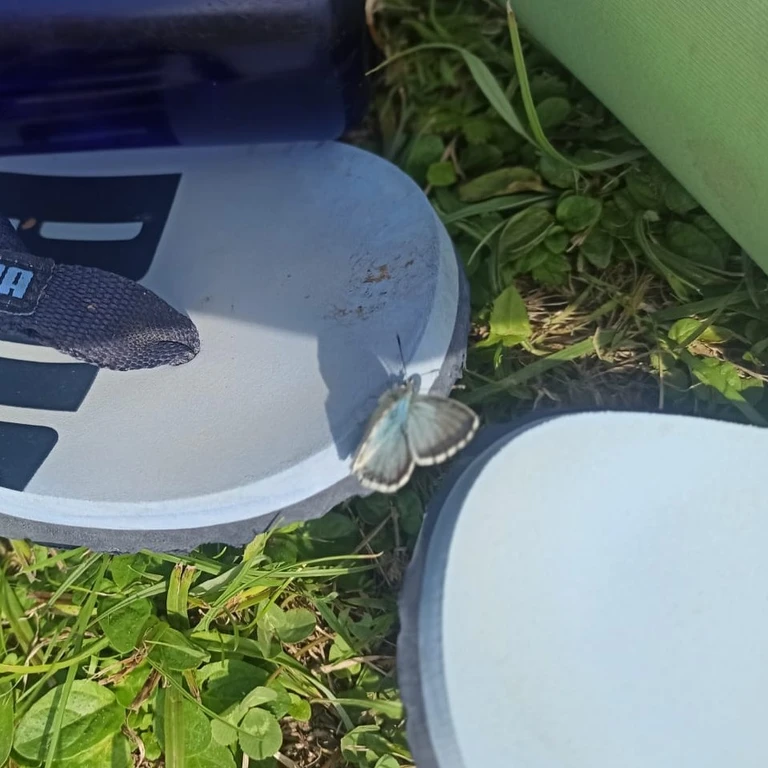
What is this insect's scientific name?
Lysandra coridon
